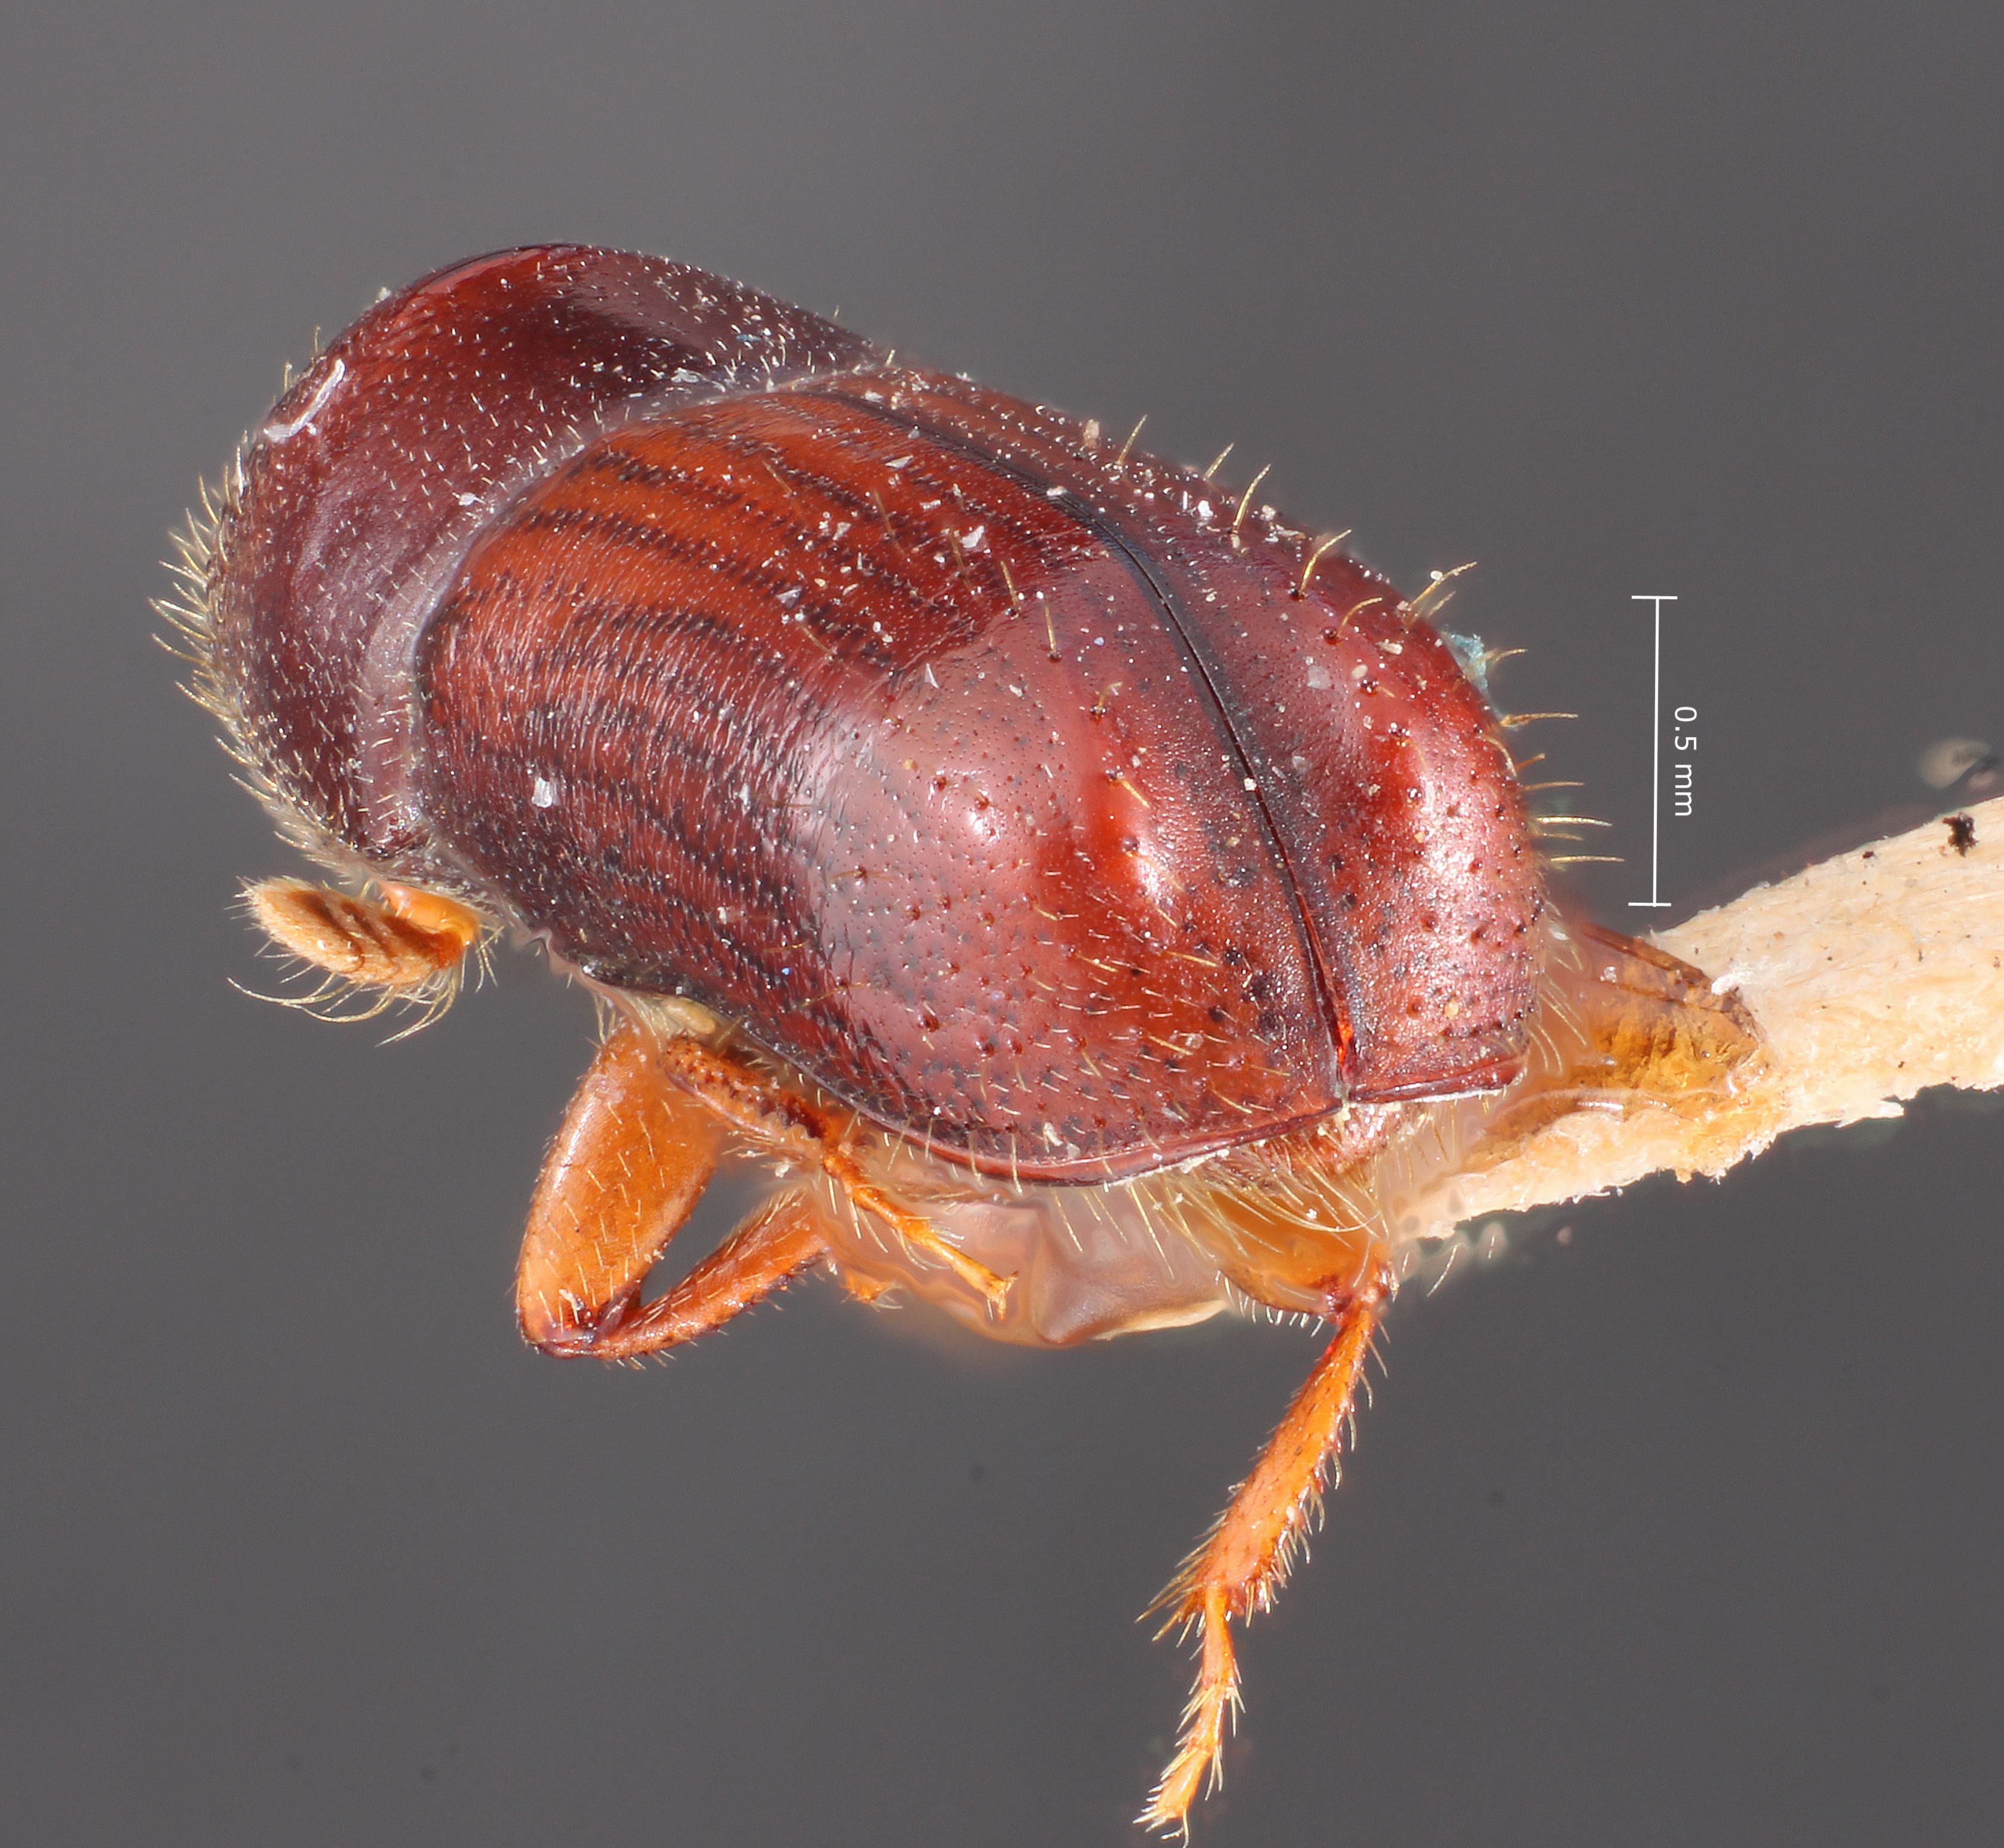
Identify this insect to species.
Gnathotrichus alni
